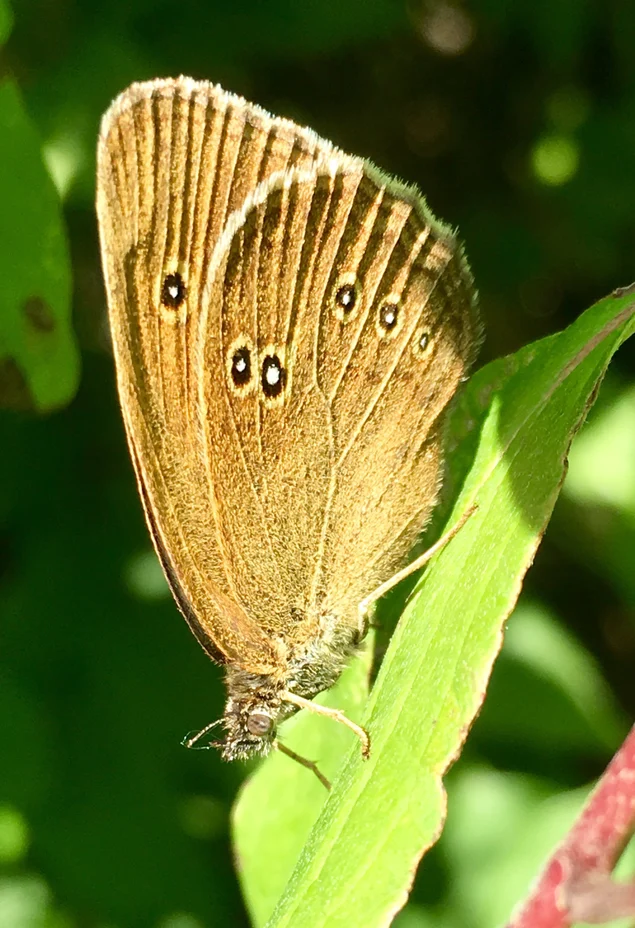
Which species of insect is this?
Aphantopus hyperantus
